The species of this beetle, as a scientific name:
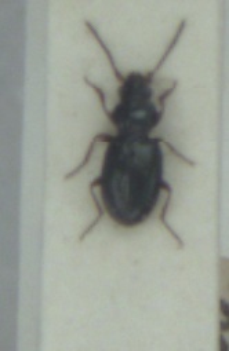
Bembidion schueppelii
